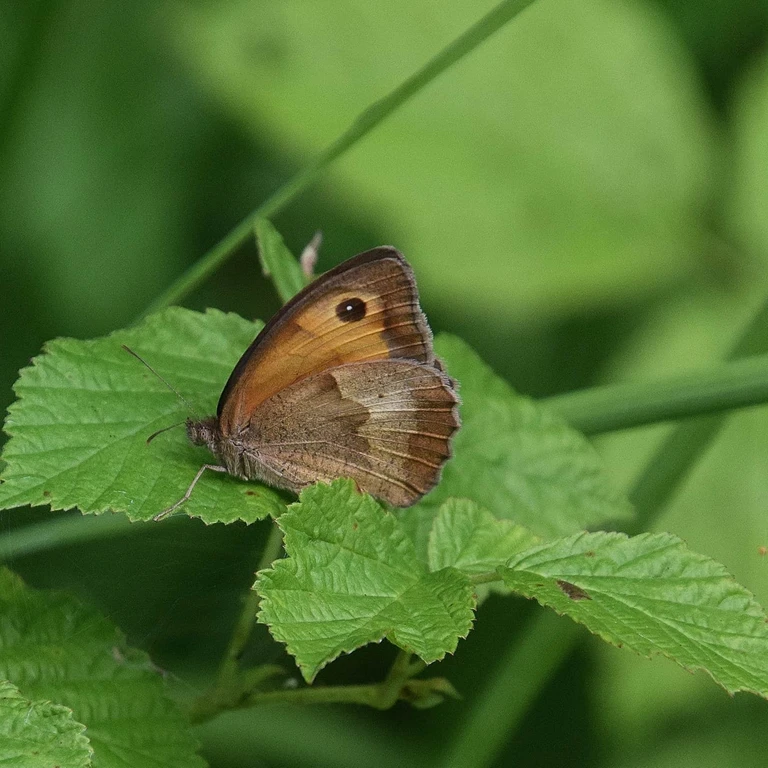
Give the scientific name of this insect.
Maniola jurtina
